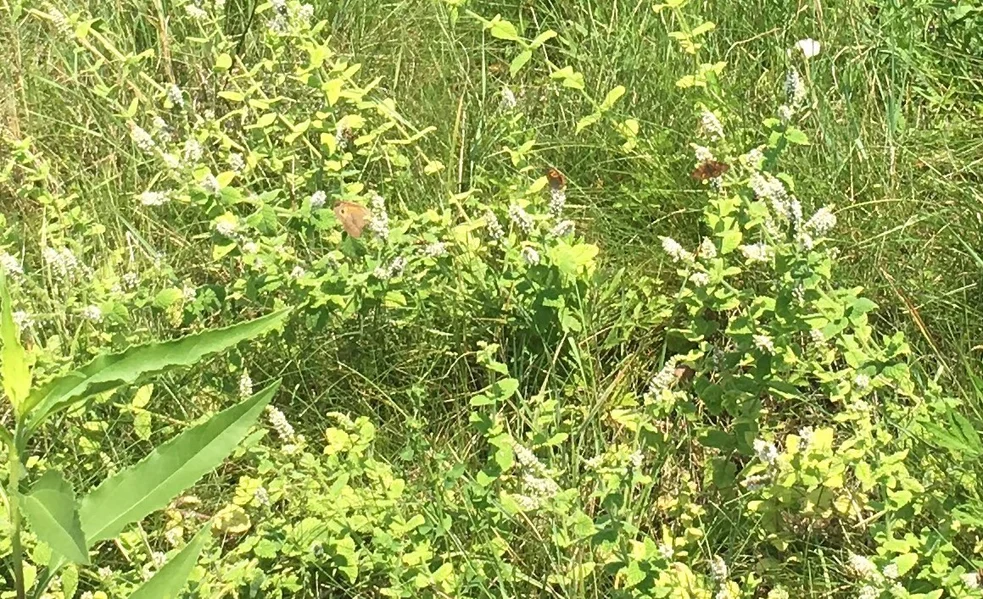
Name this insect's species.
Euclidia glyphica
